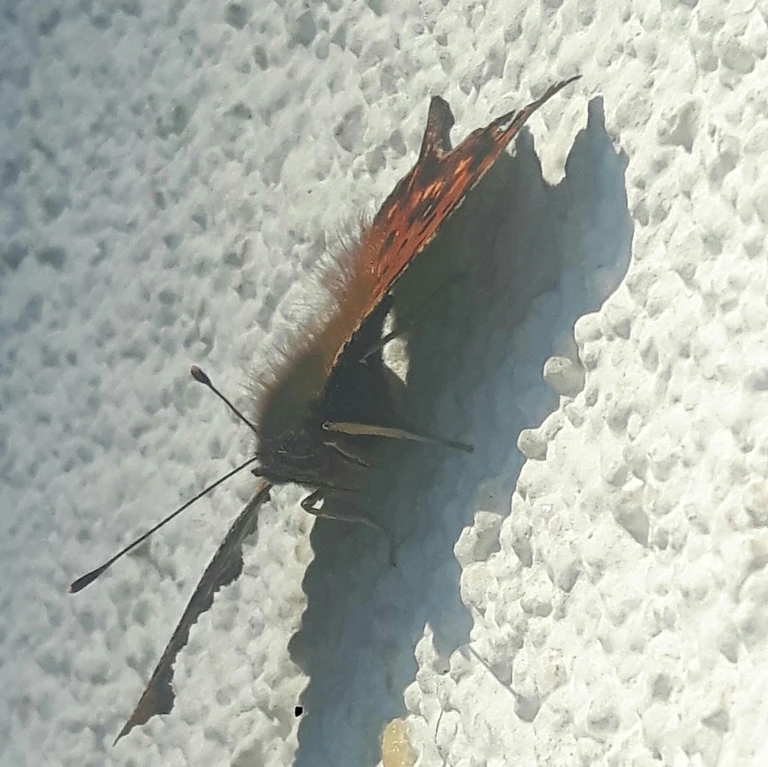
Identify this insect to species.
Polygonia c-album
